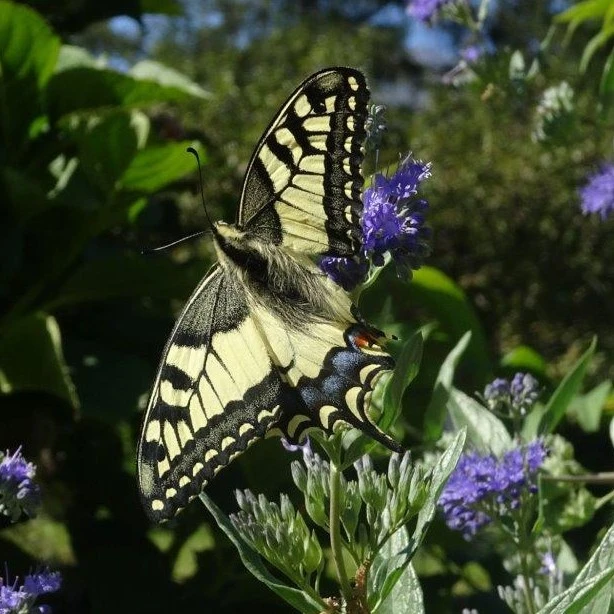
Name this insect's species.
Papilio machaon
